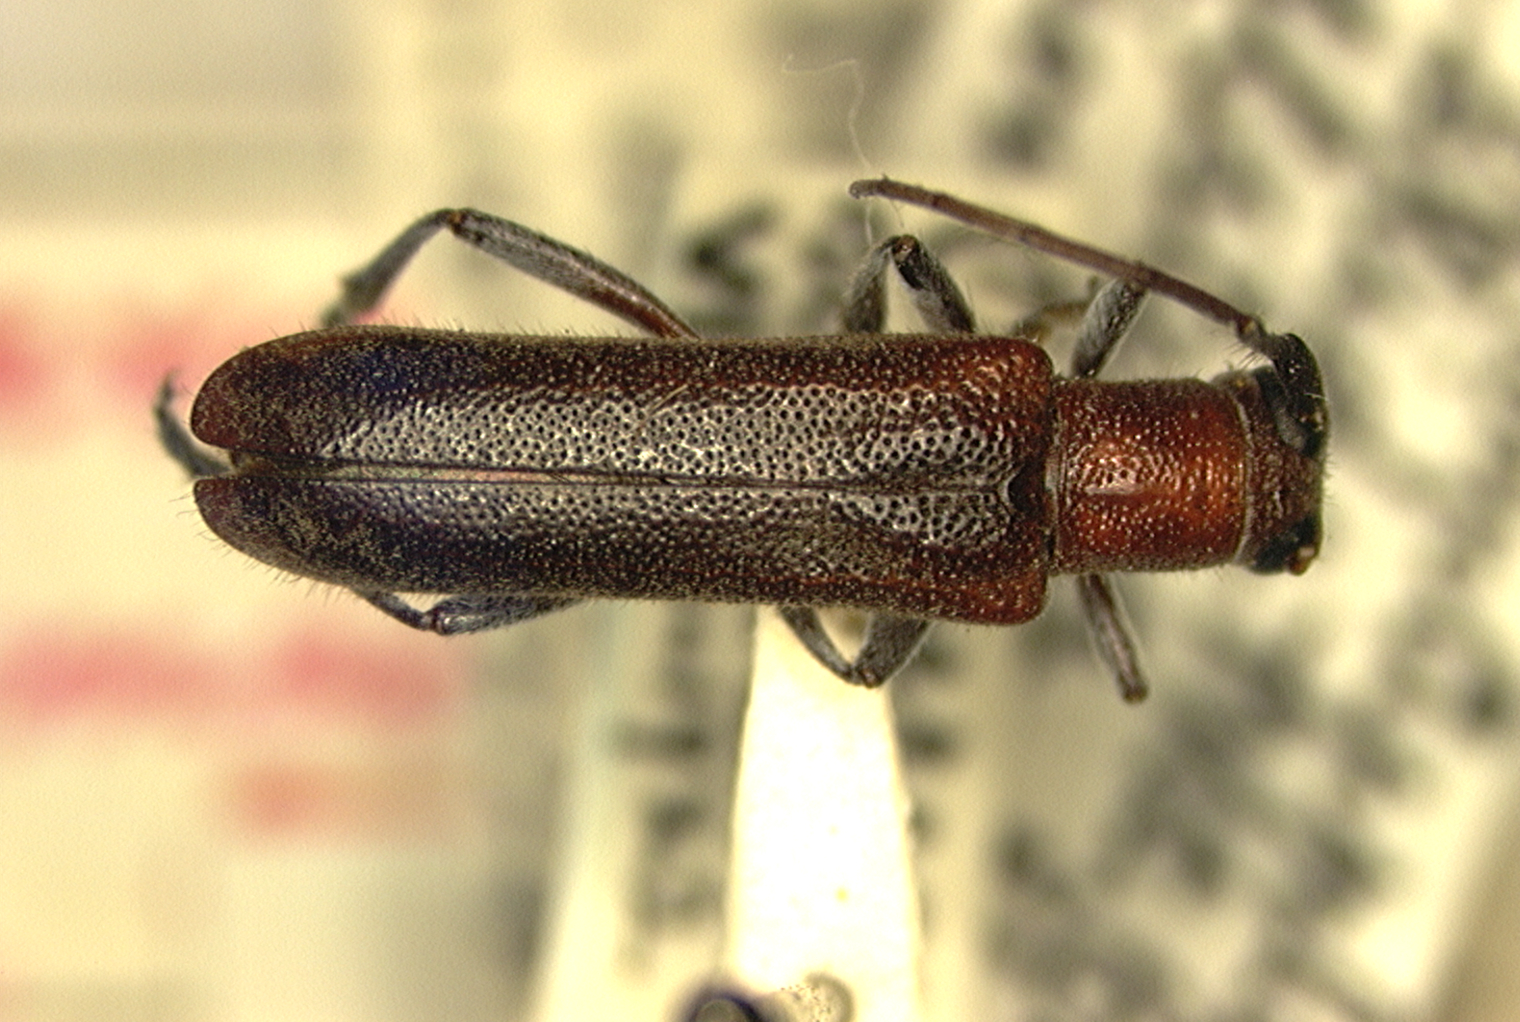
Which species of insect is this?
Saperda fayi (also Saperda shoemakeri)
